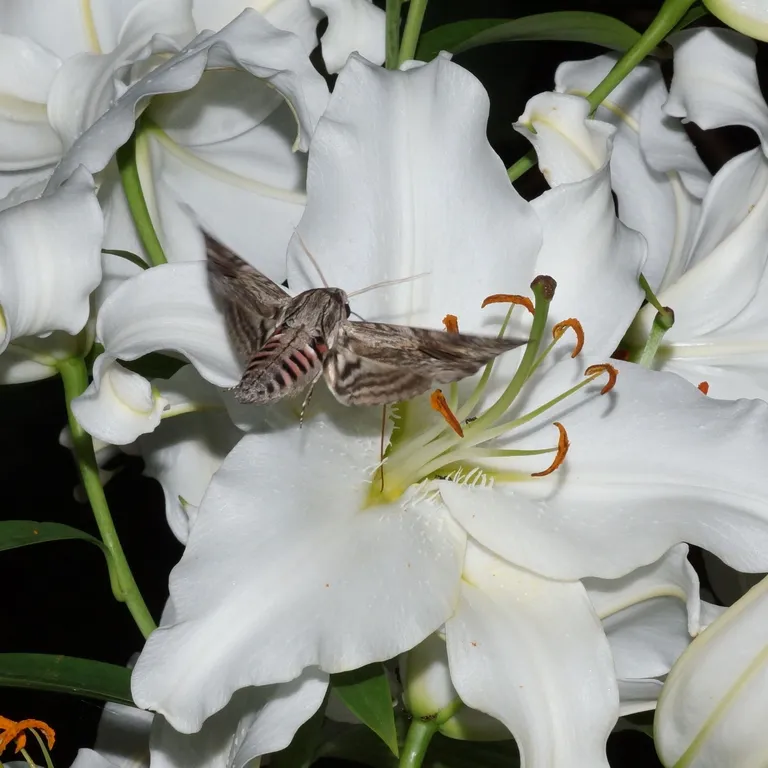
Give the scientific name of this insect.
Agrius convolvuli
